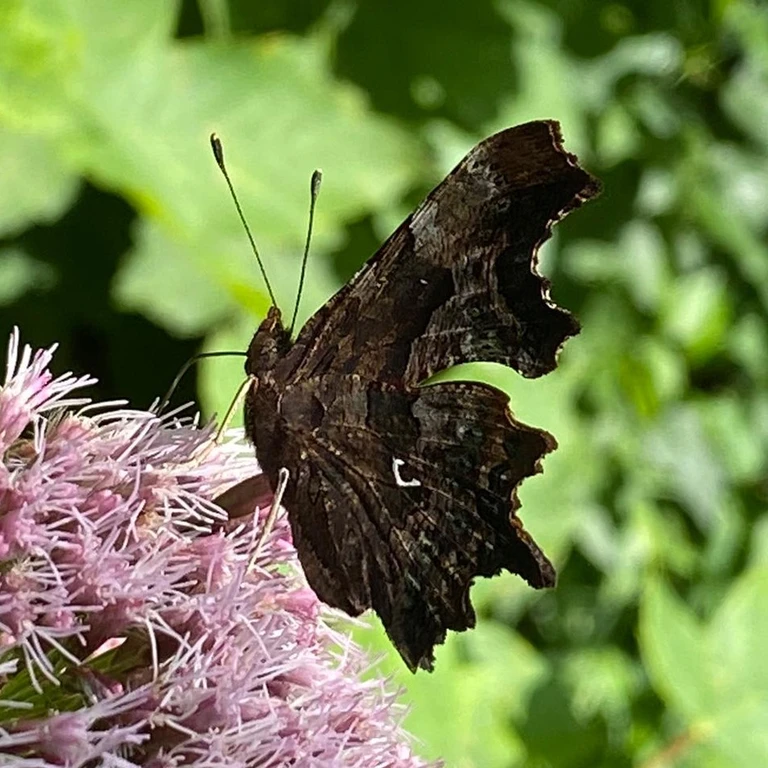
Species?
Polygonia c-album
